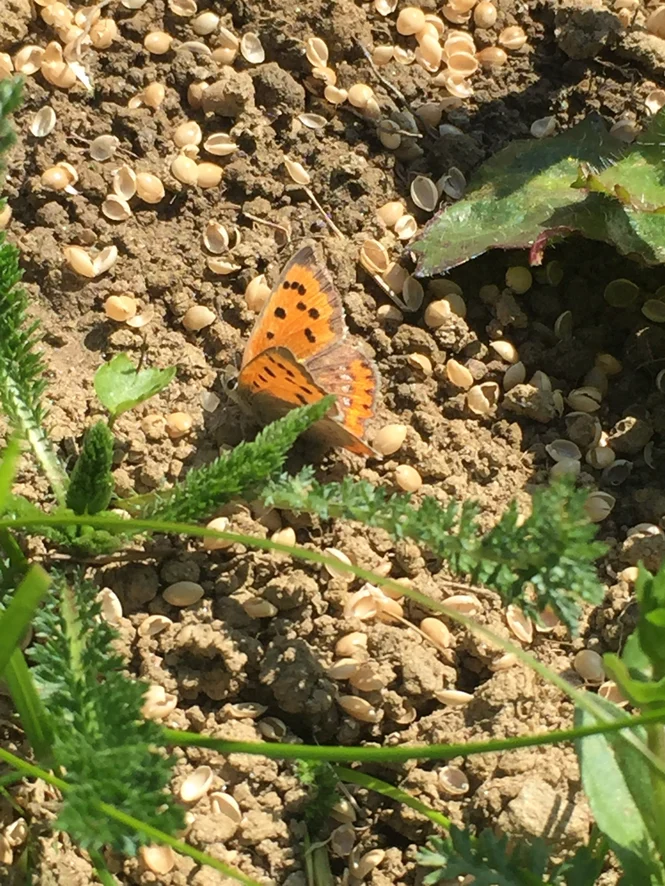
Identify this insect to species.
Lycaena phlaeas
